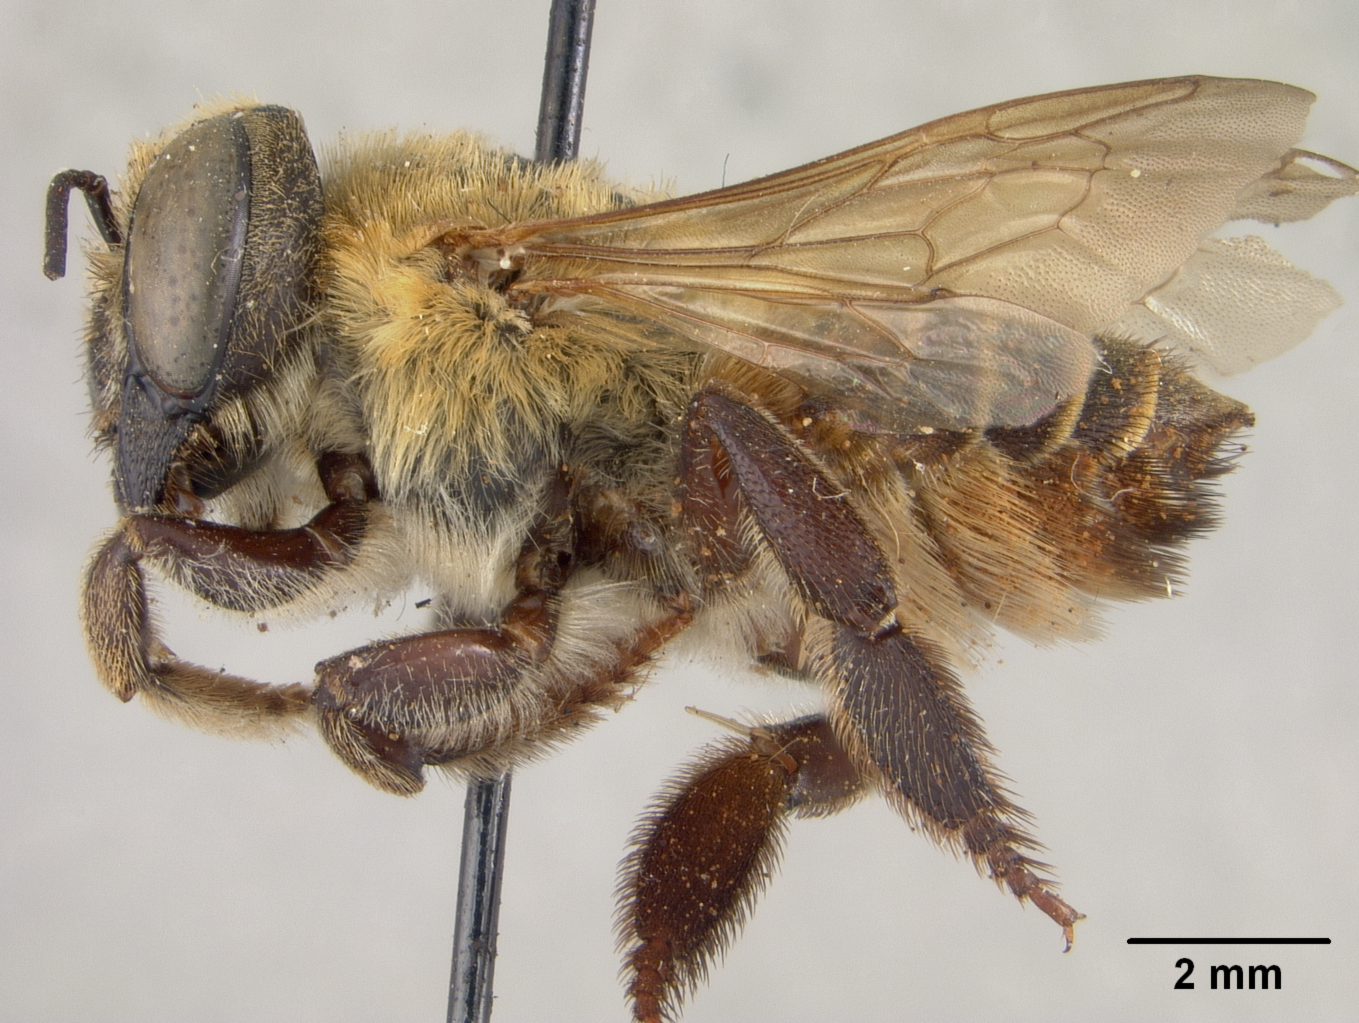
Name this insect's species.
Megachile obliqua
